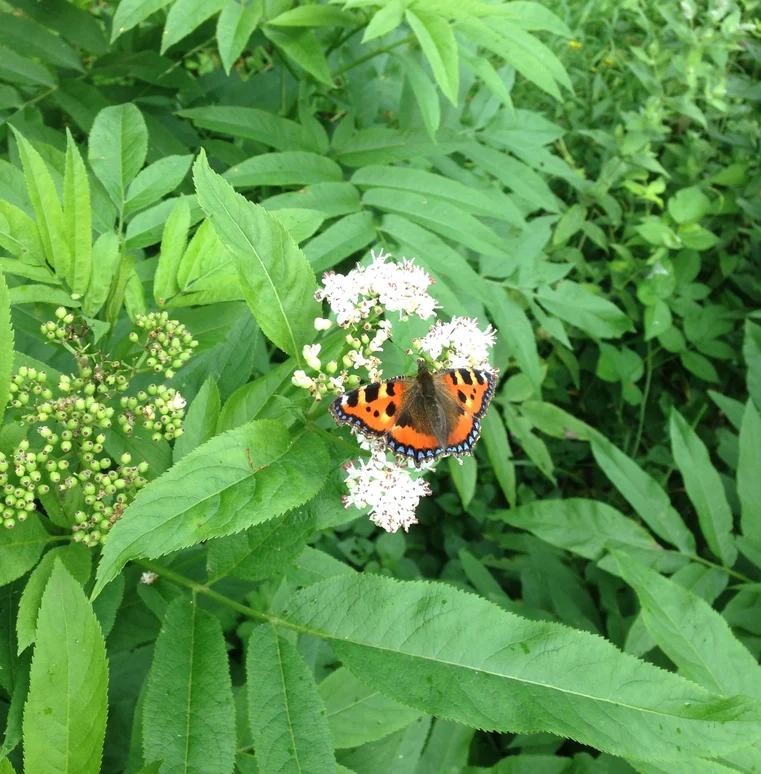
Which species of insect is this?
Aglais urticae
